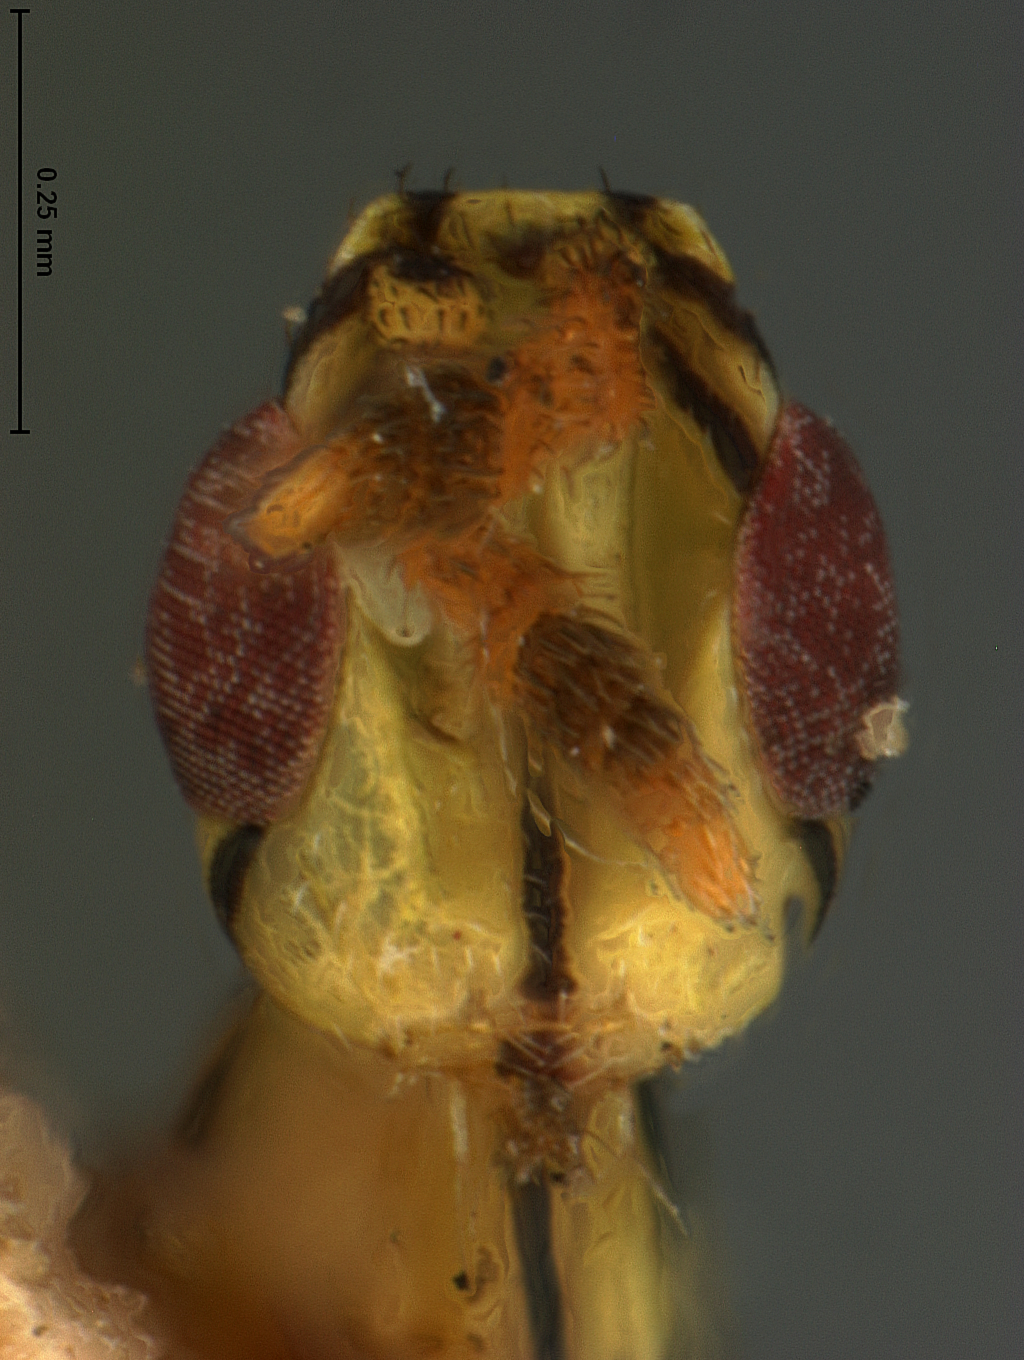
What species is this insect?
Hippocephalus multilineatus
